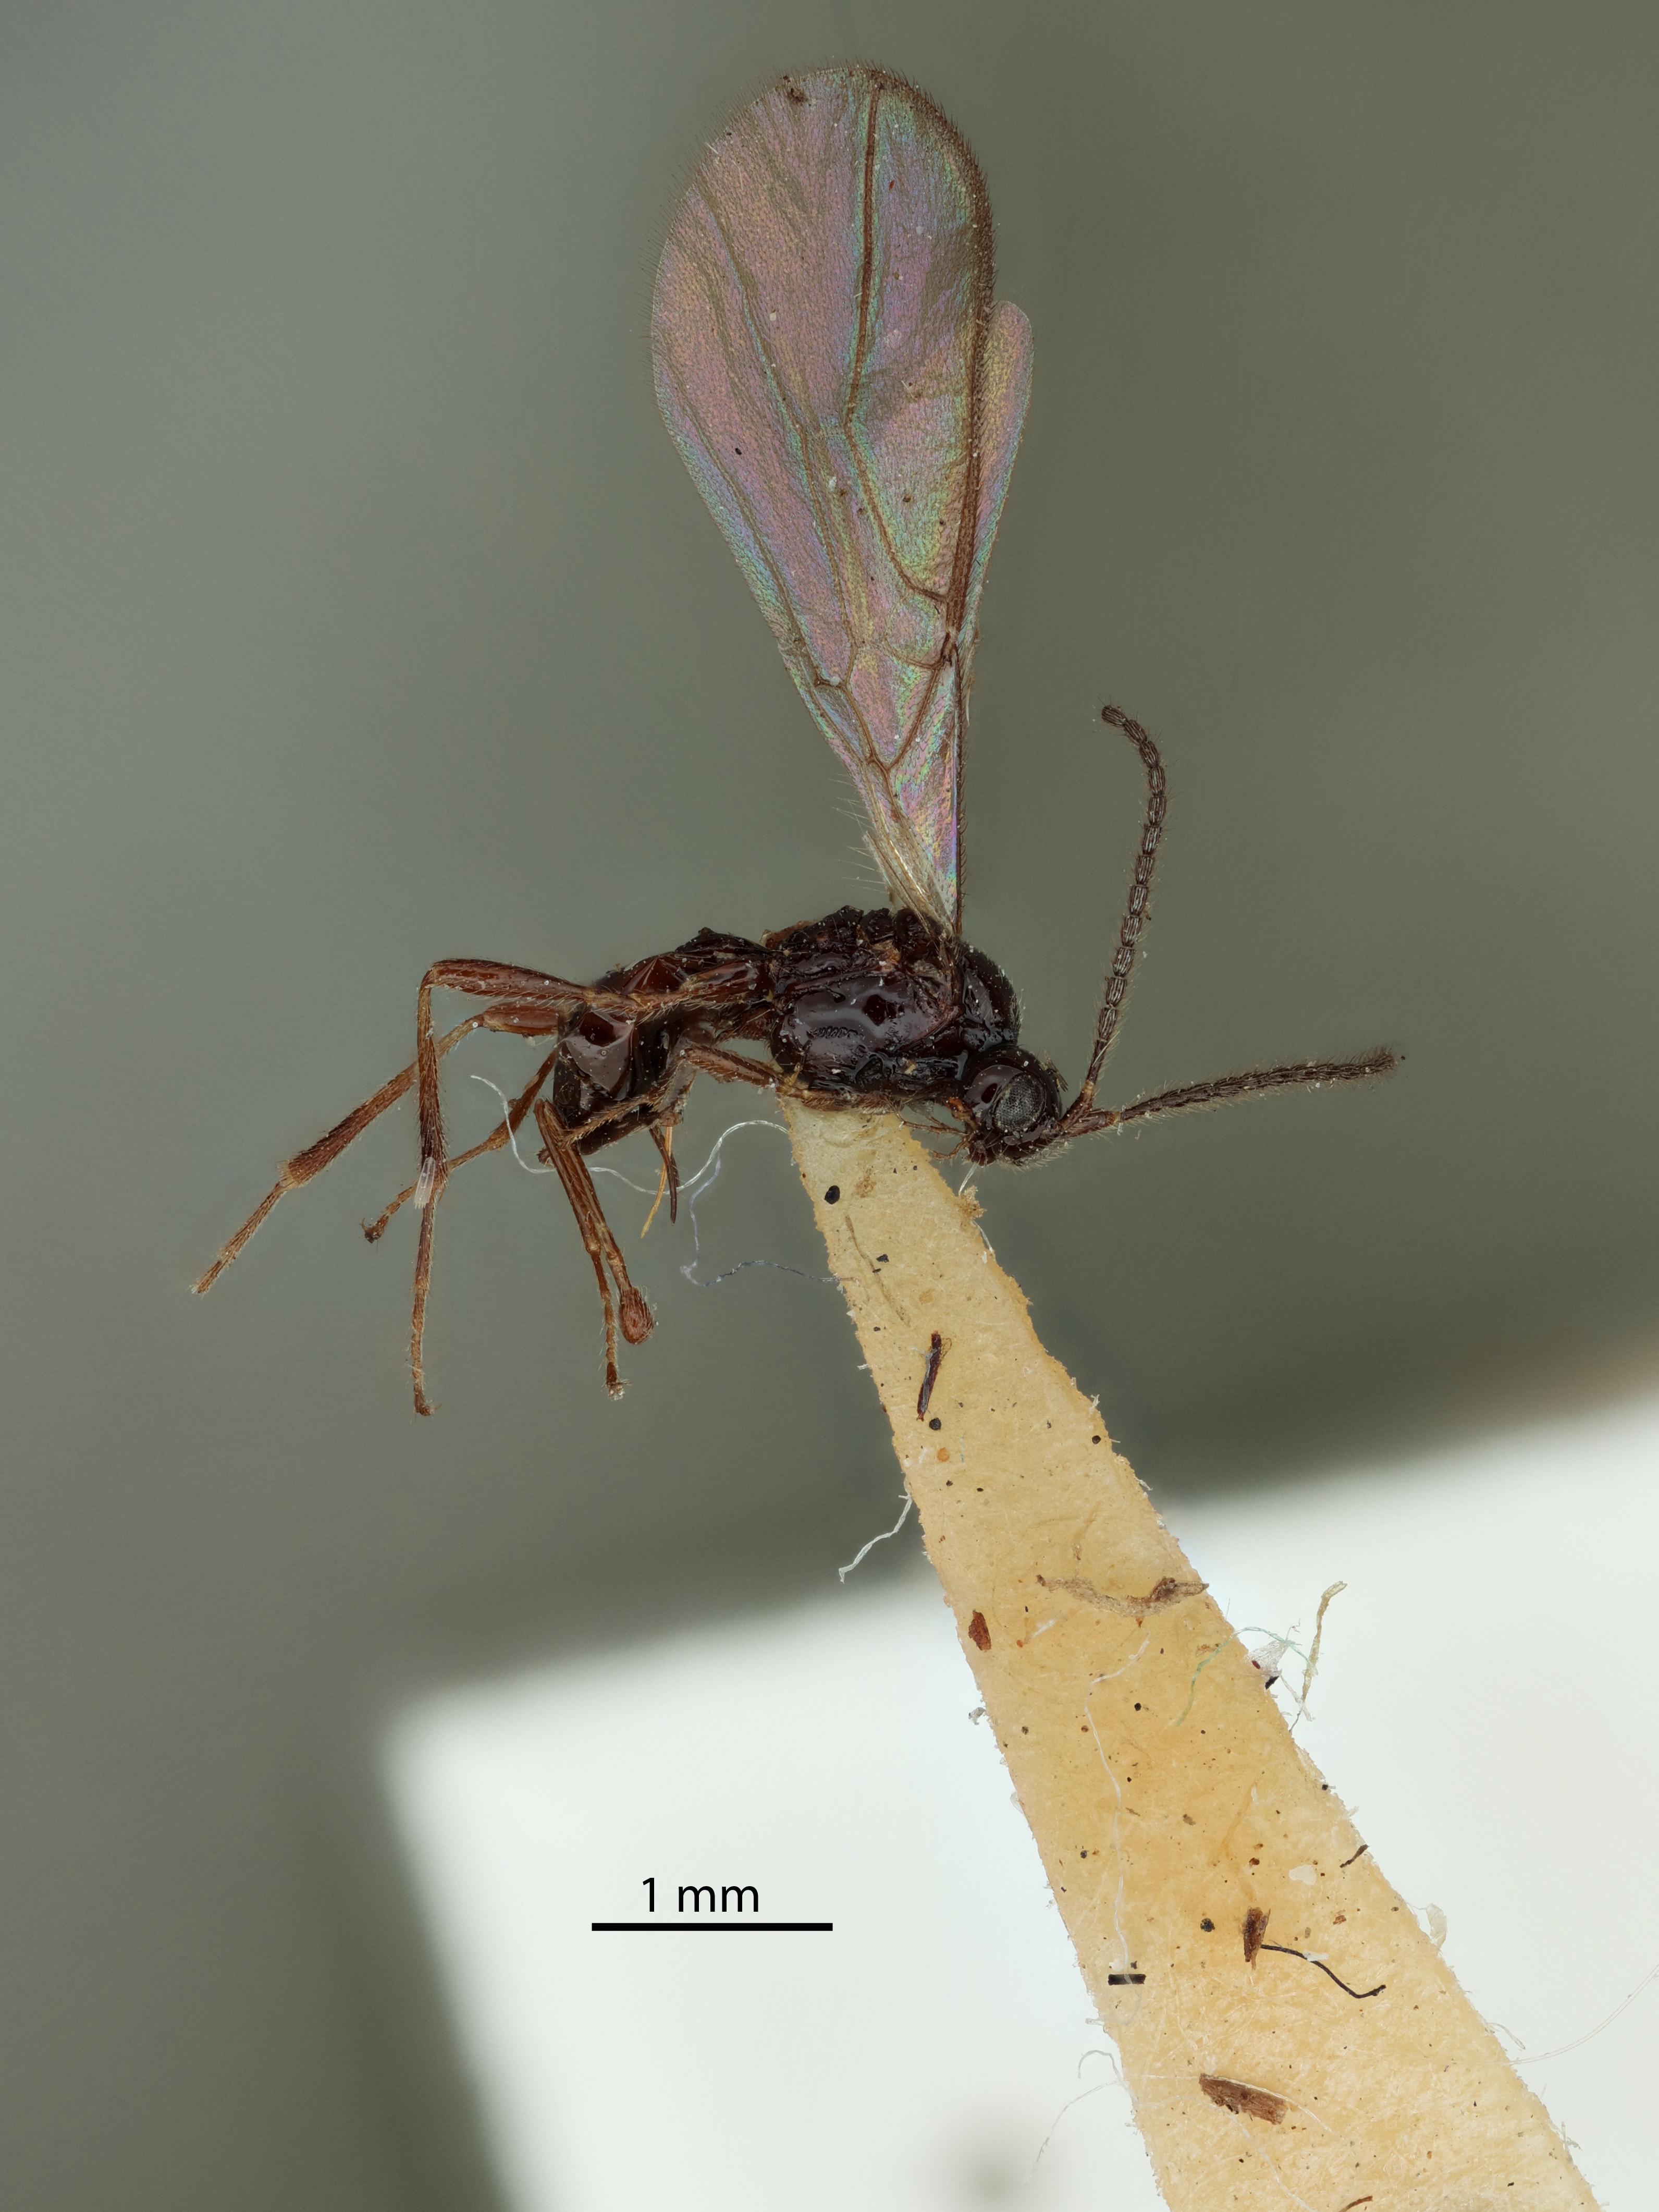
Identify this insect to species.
Aspilota insularis
